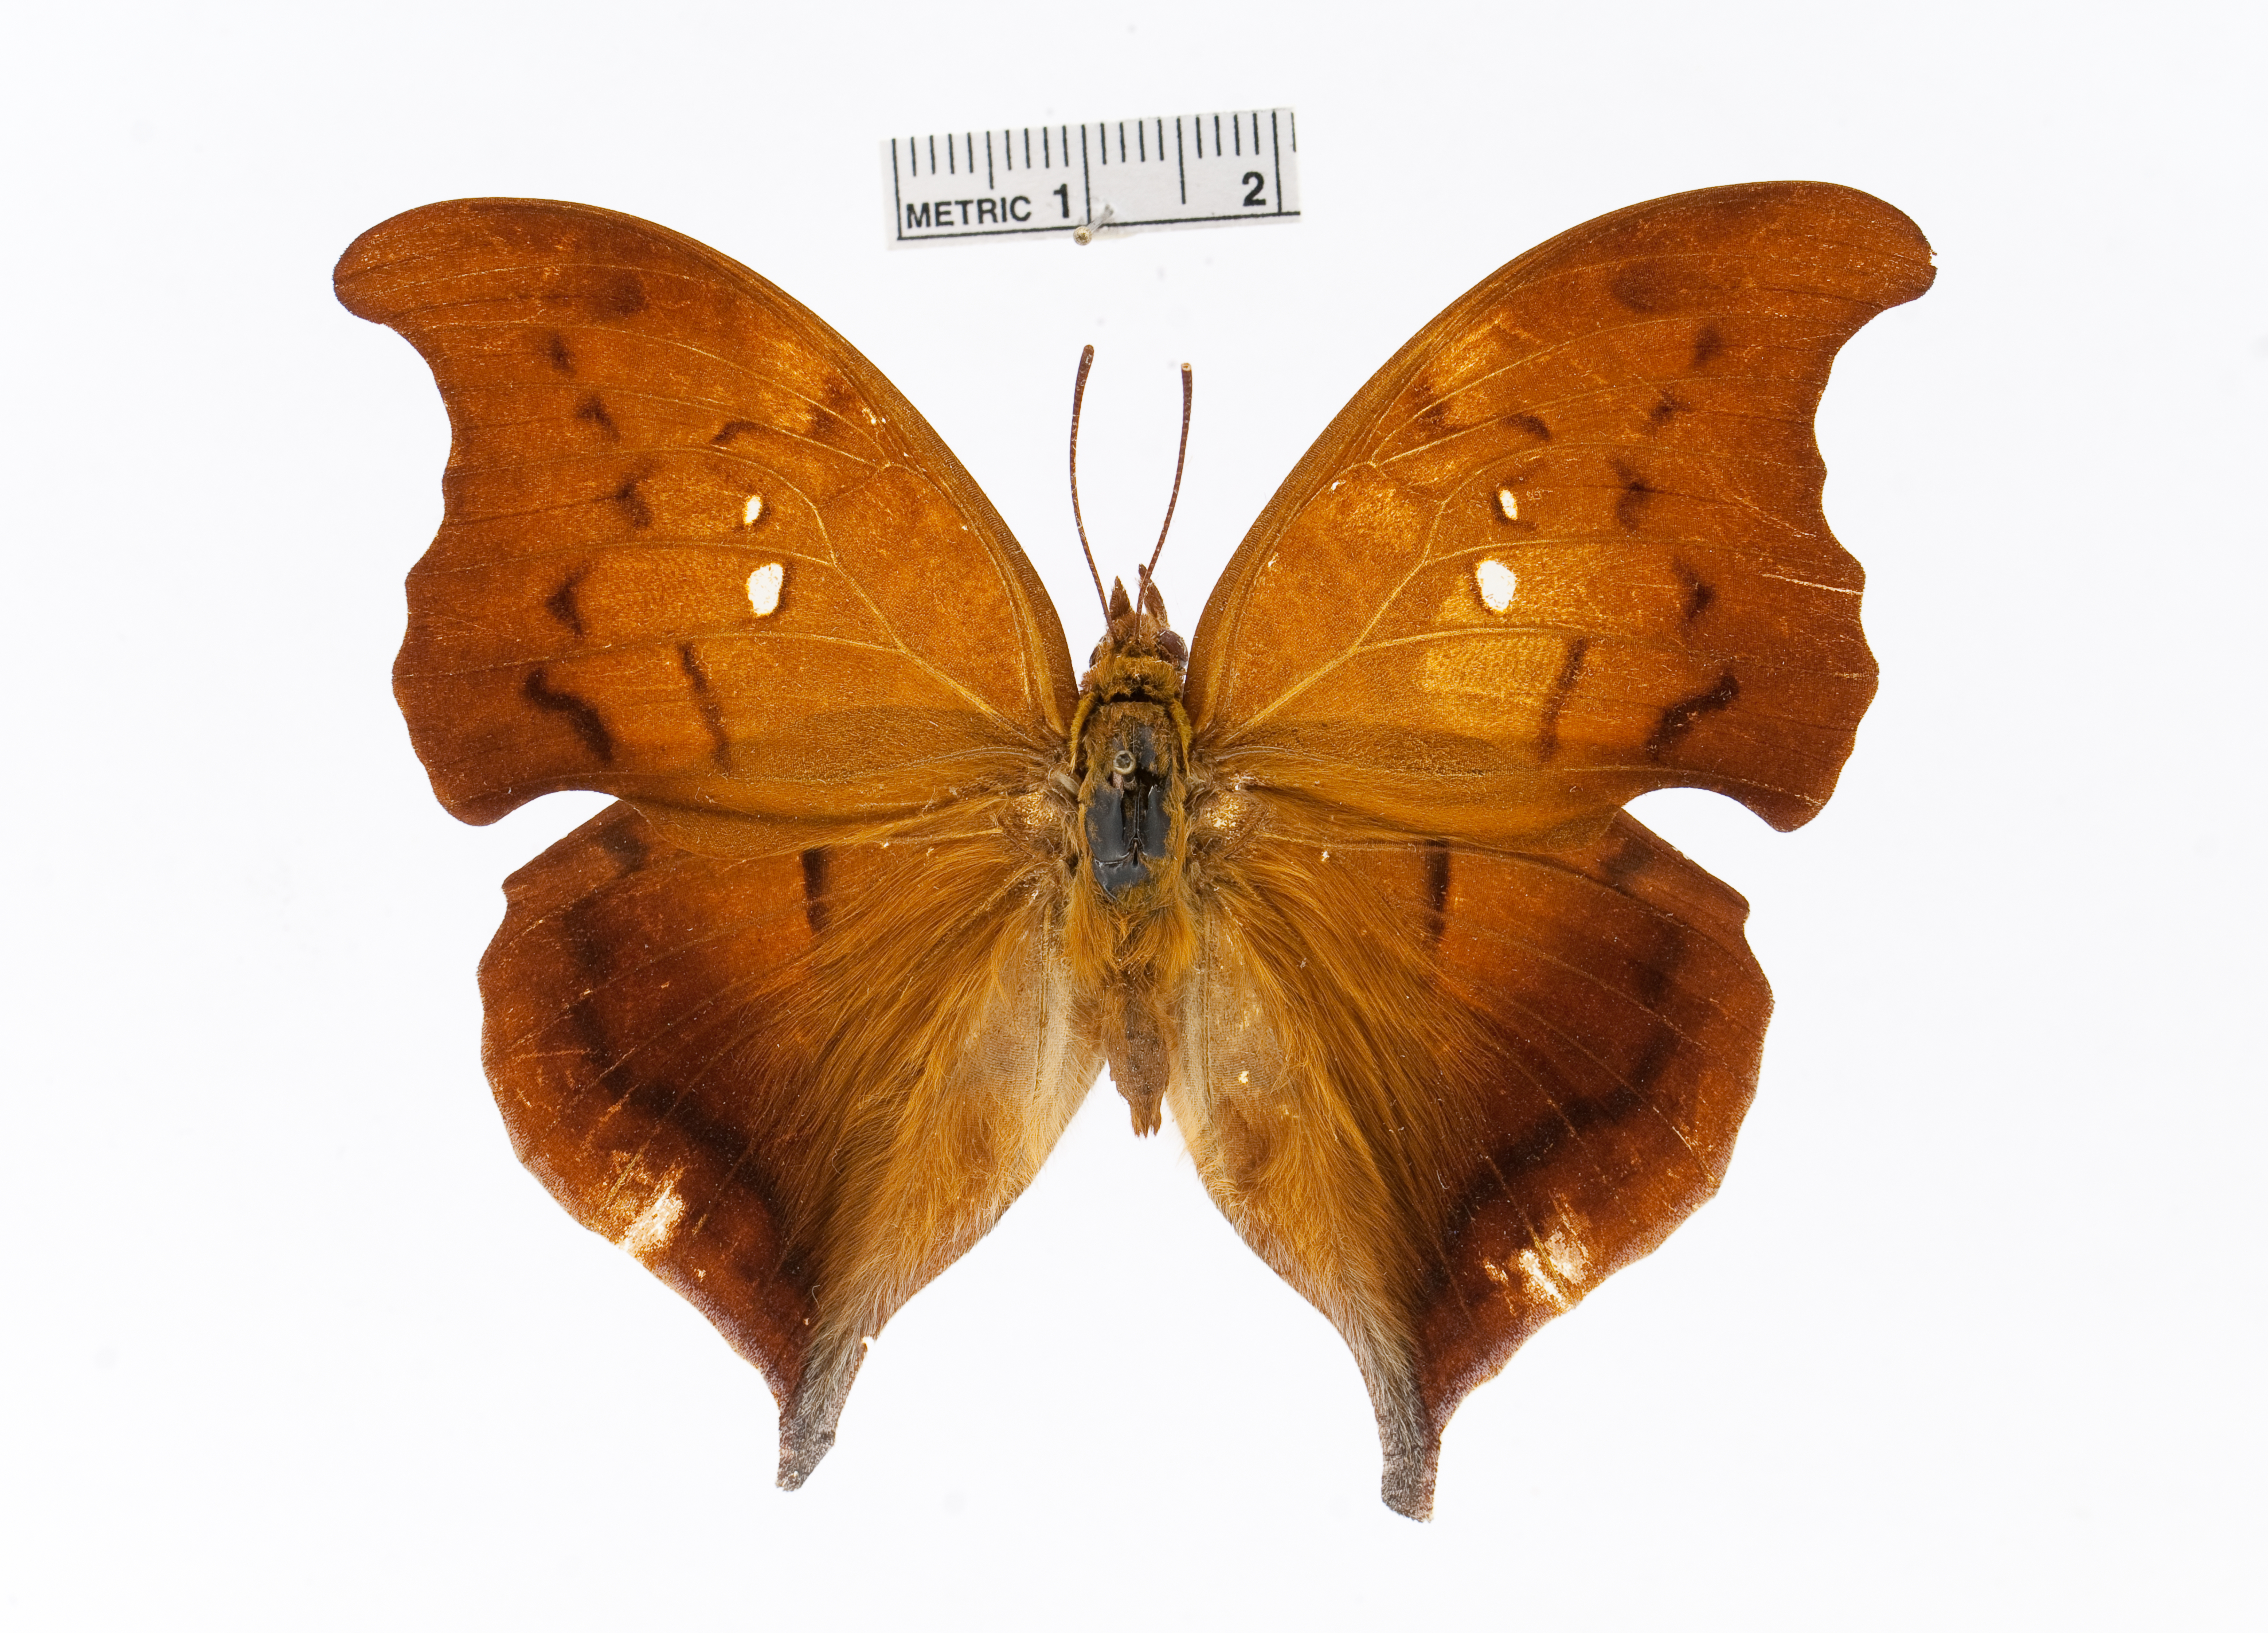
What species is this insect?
Zaretis syene
